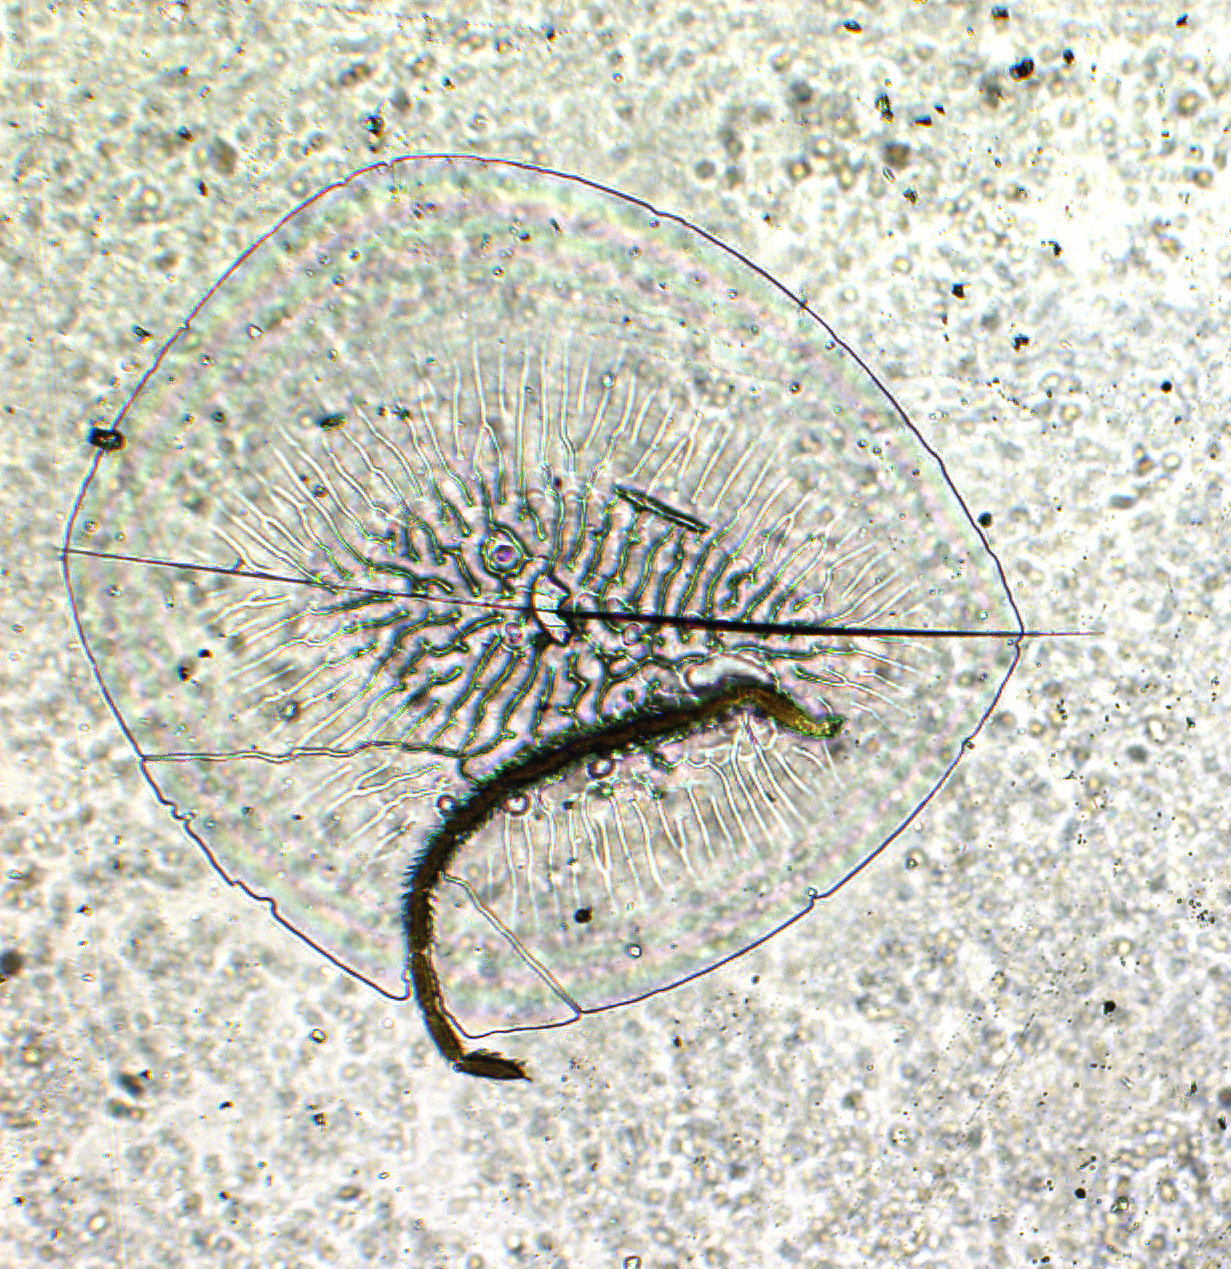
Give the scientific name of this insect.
Trisacantha nigricephala
